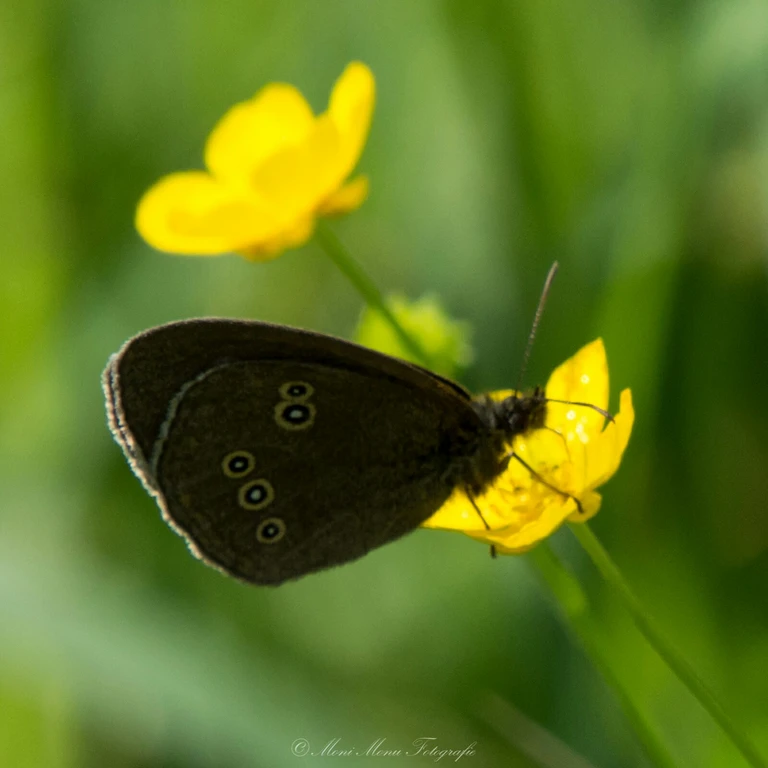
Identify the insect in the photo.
Aphantopus hyperantus
